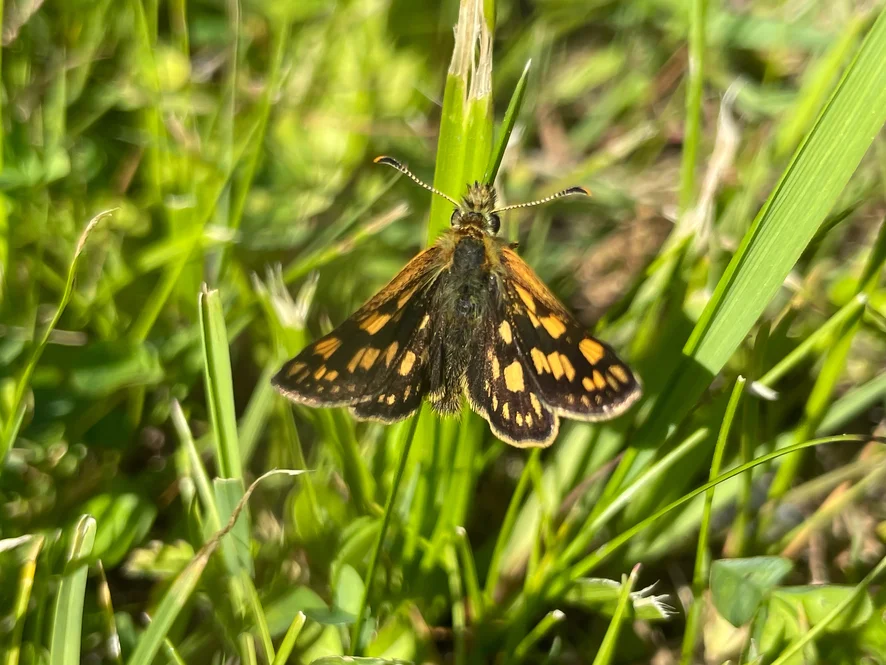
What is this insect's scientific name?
Carterocephalus palaemon
